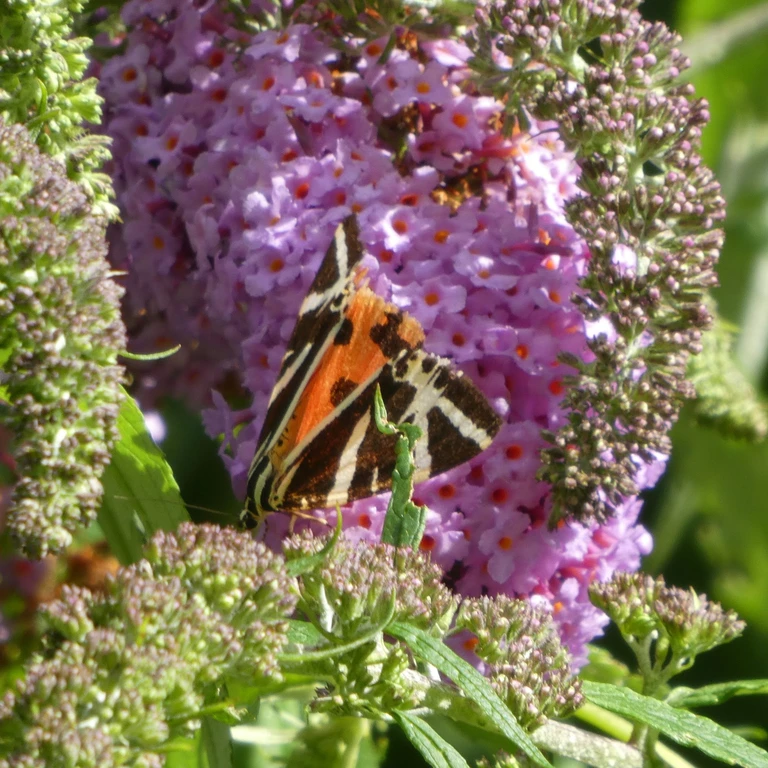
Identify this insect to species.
Euplagia quadripunctaria
